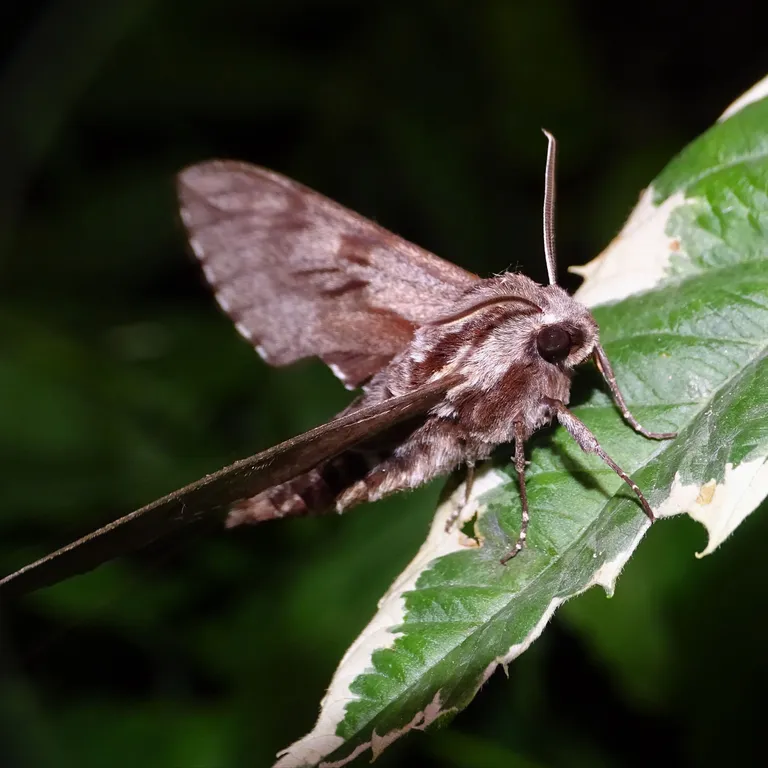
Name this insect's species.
Sphinx pinastri
